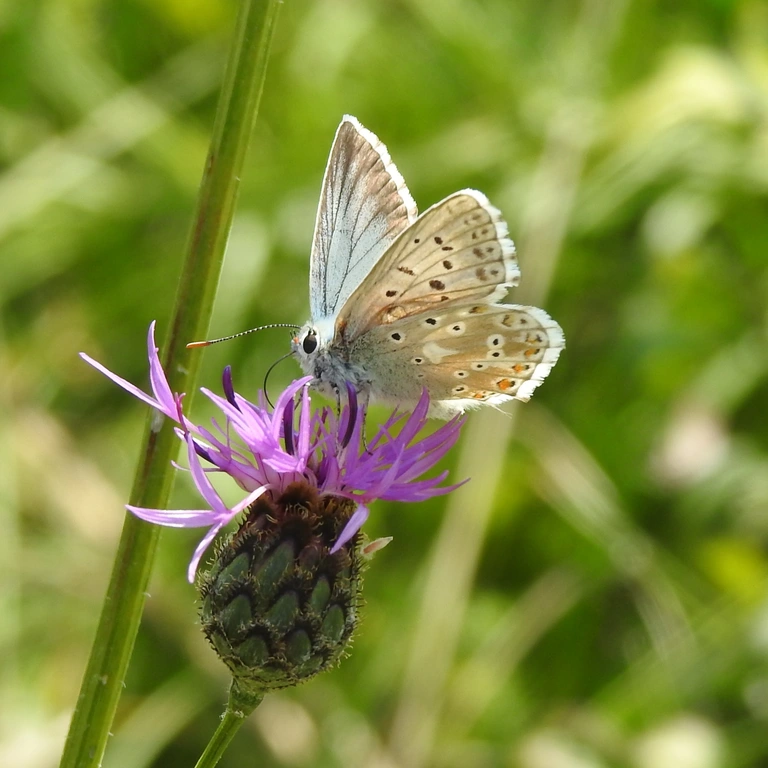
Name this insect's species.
Lysandra coridon
